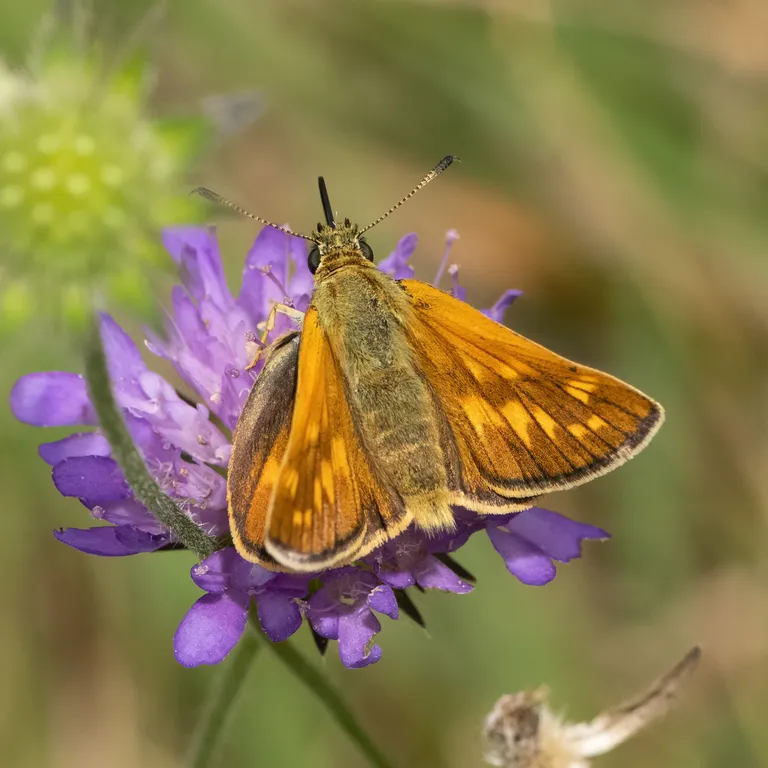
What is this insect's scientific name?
Ochlodes sylvanus (also Ochlodes venata)
